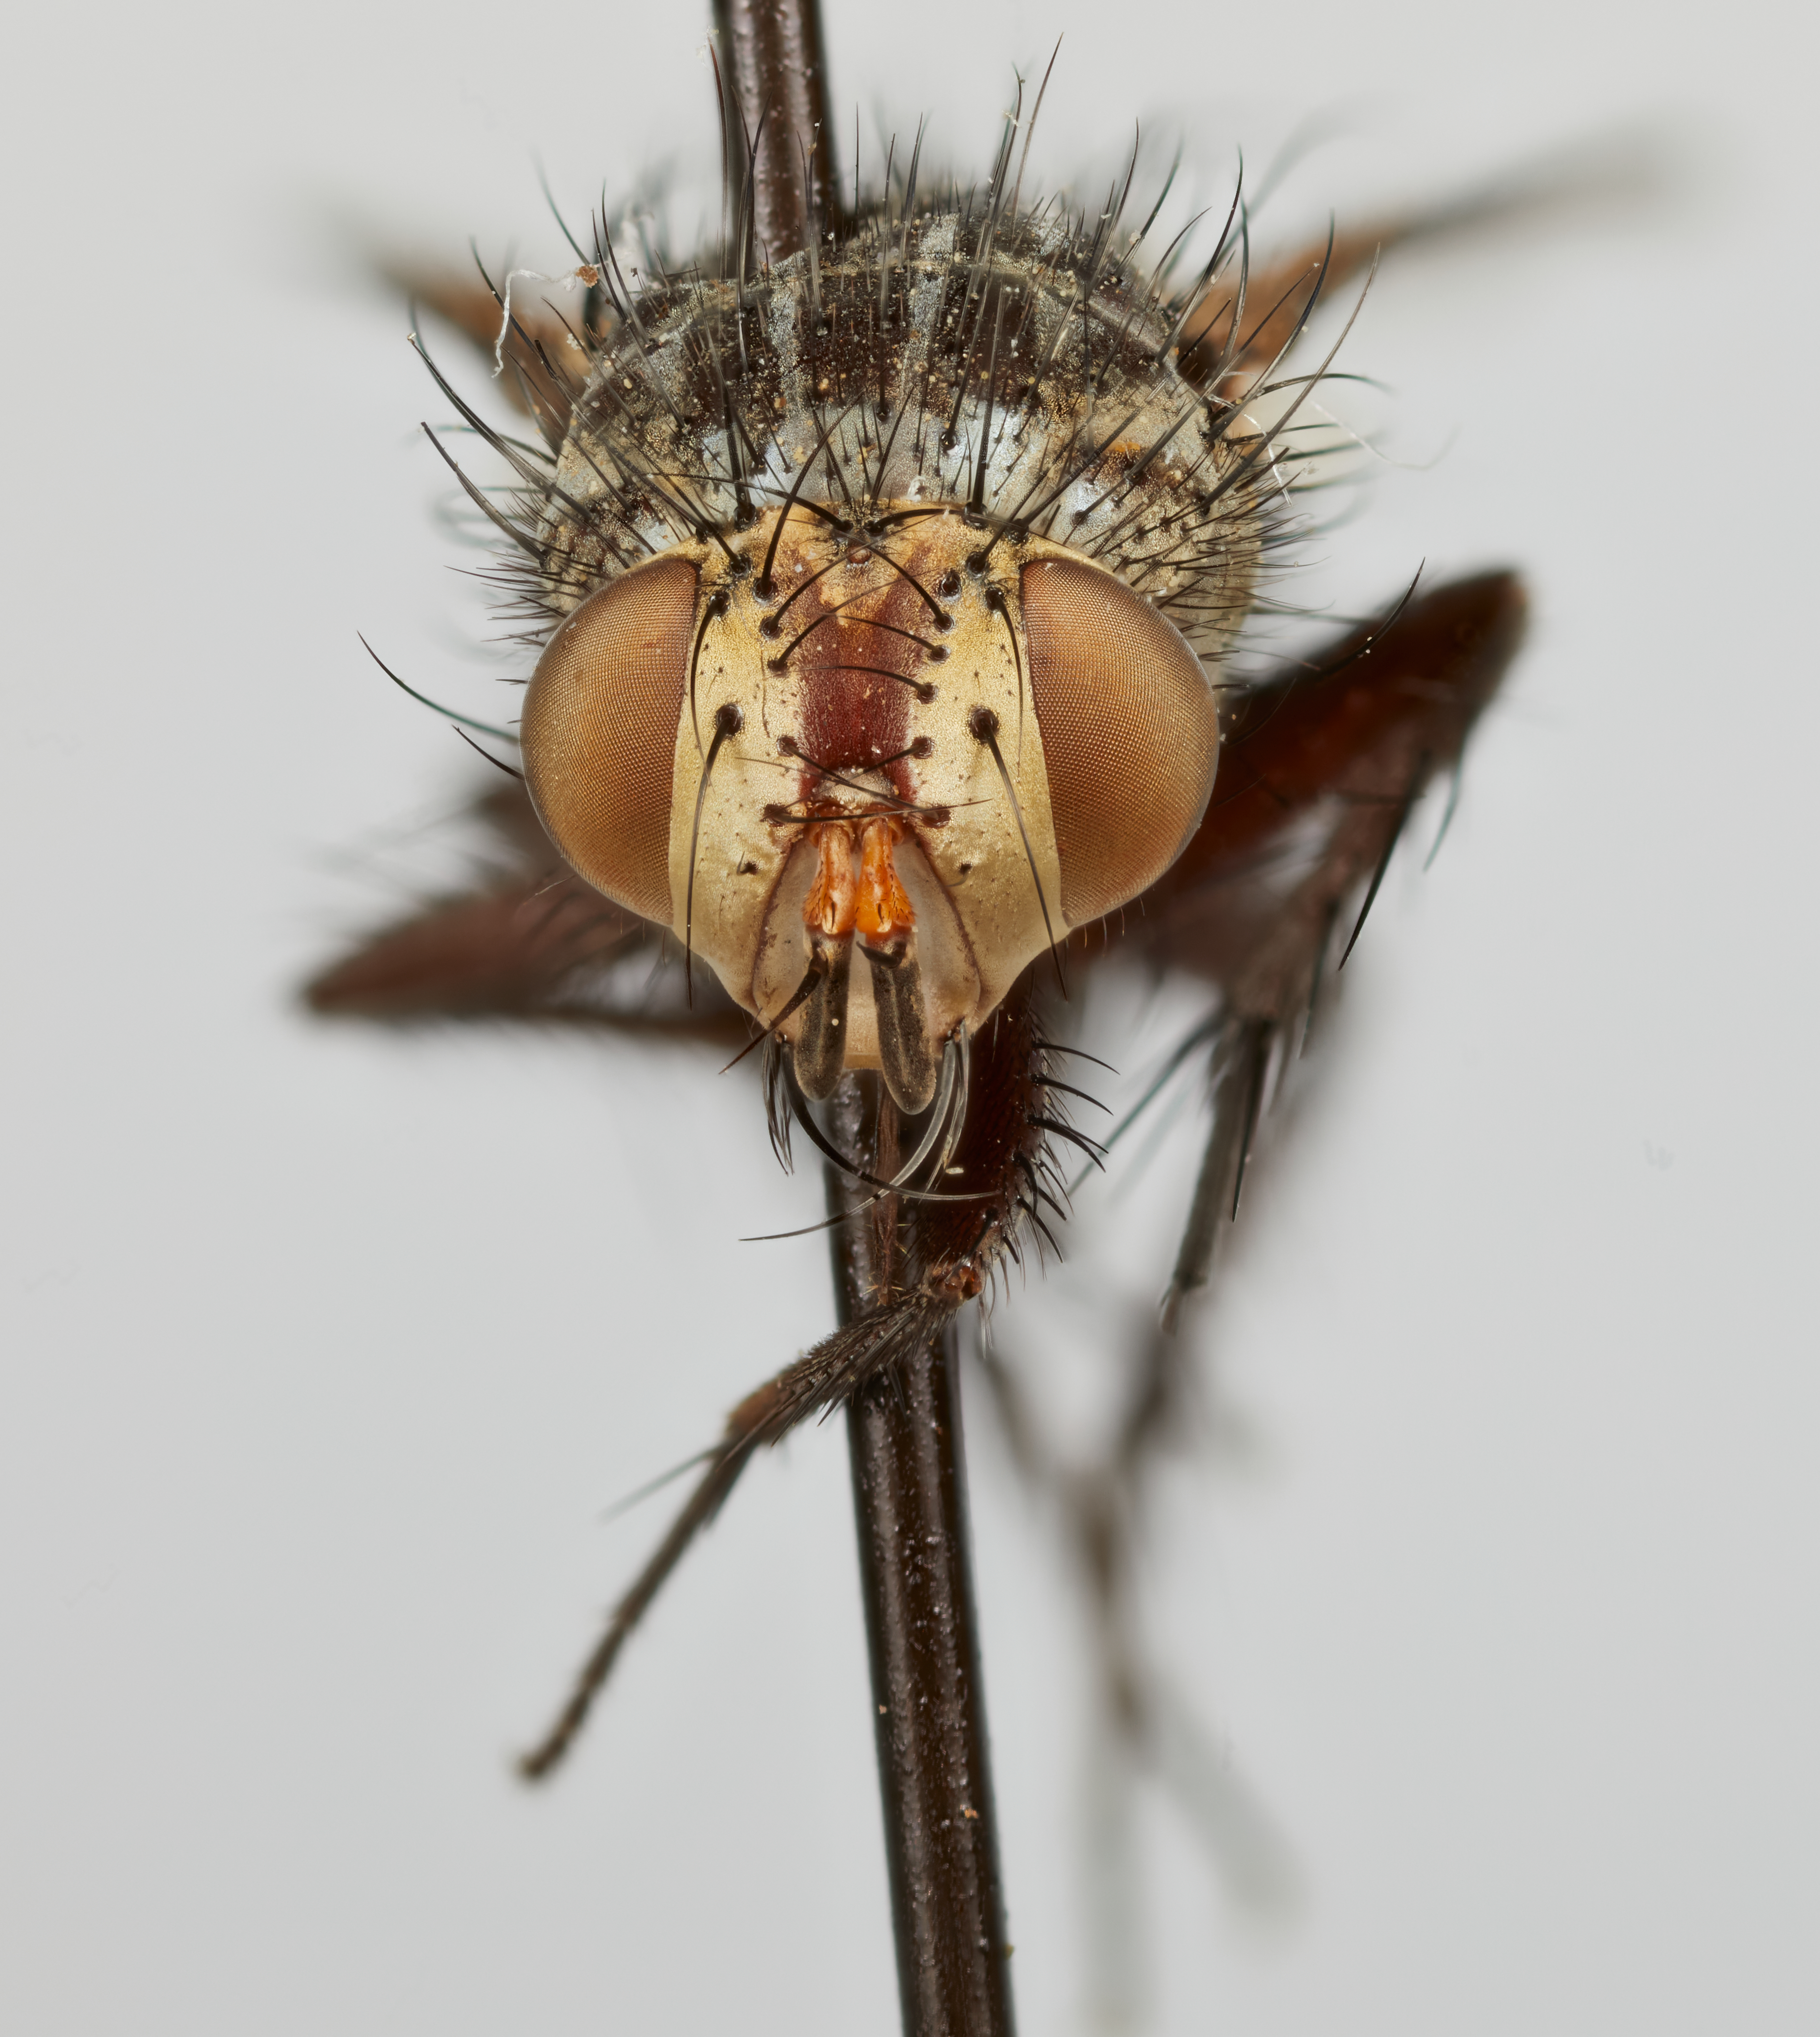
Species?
Siphoplagiopsis similis
